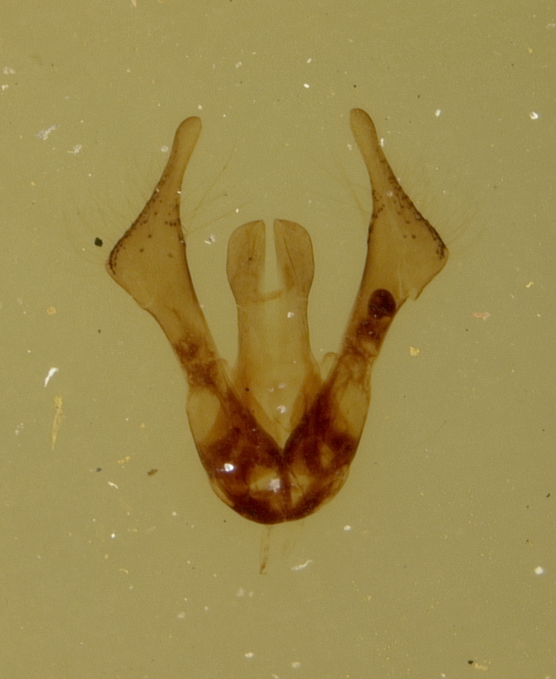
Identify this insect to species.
Osmia cockerelli
